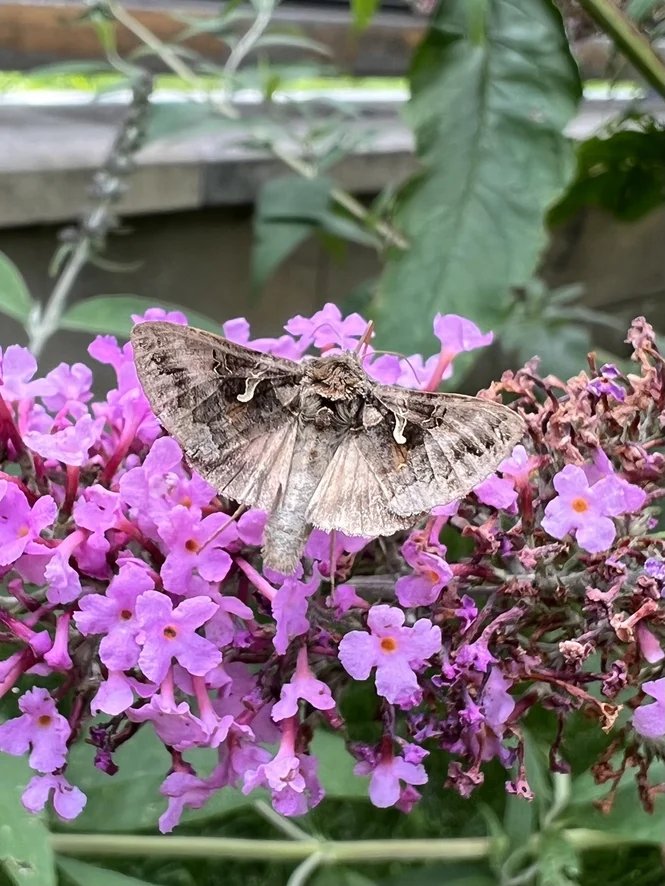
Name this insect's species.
Autographa gamma
